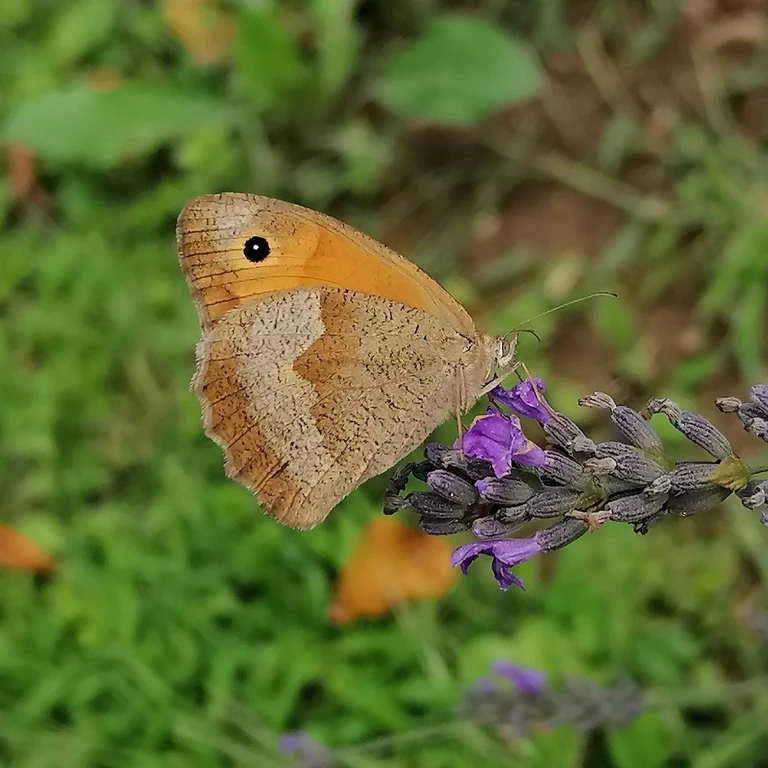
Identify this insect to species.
Maniola jurtina
